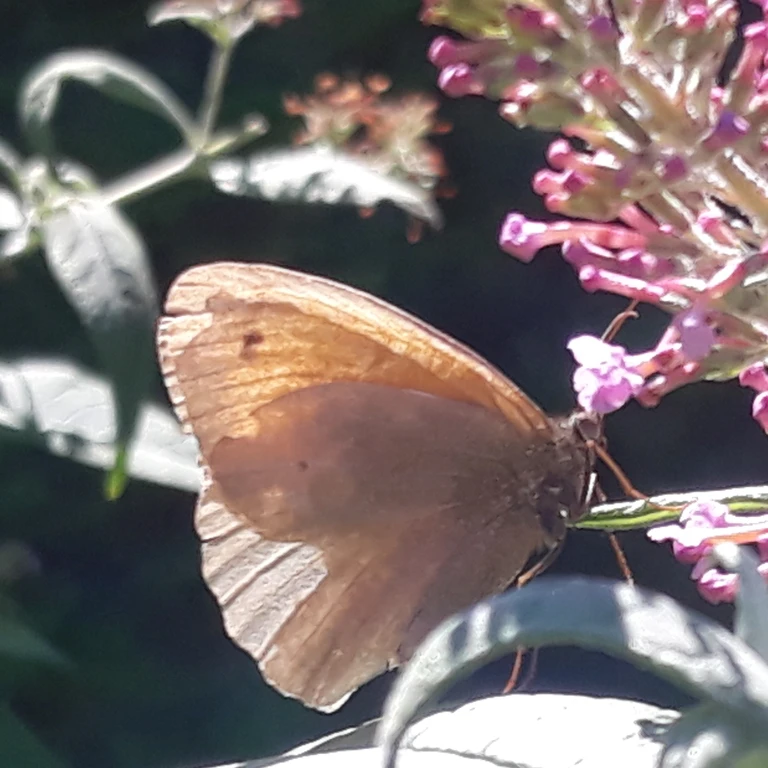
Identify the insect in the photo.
Maniola jurtina
